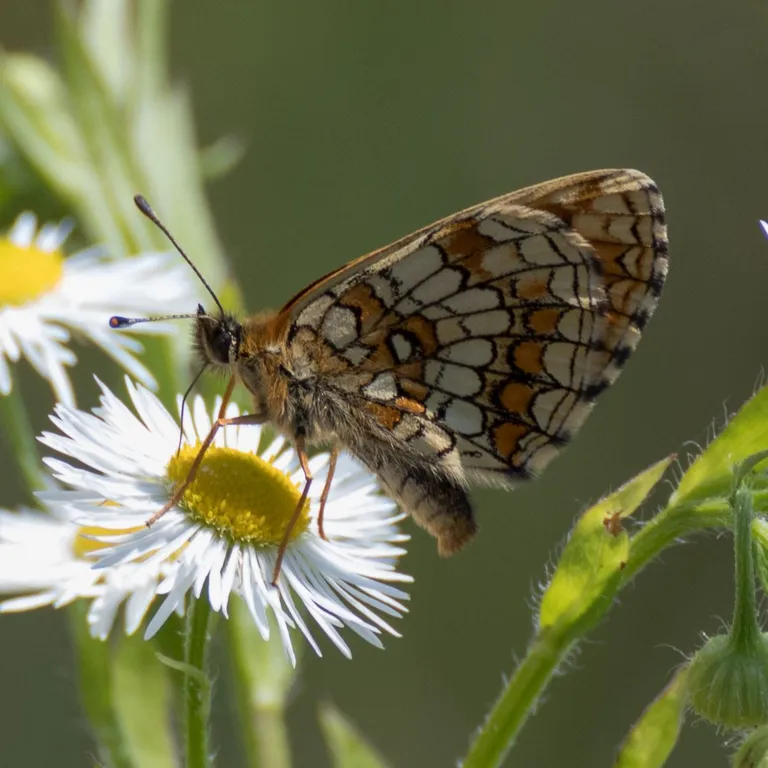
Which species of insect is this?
Melitaea athalia
